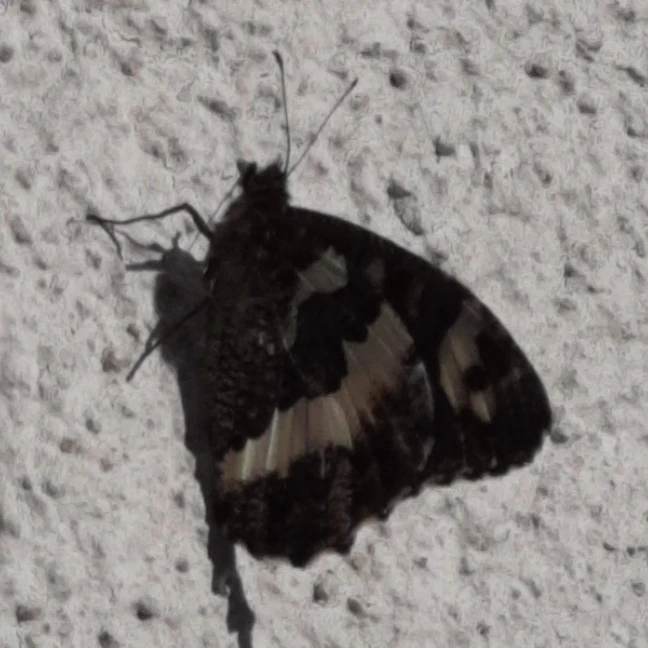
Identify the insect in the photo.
Brintesia circe
